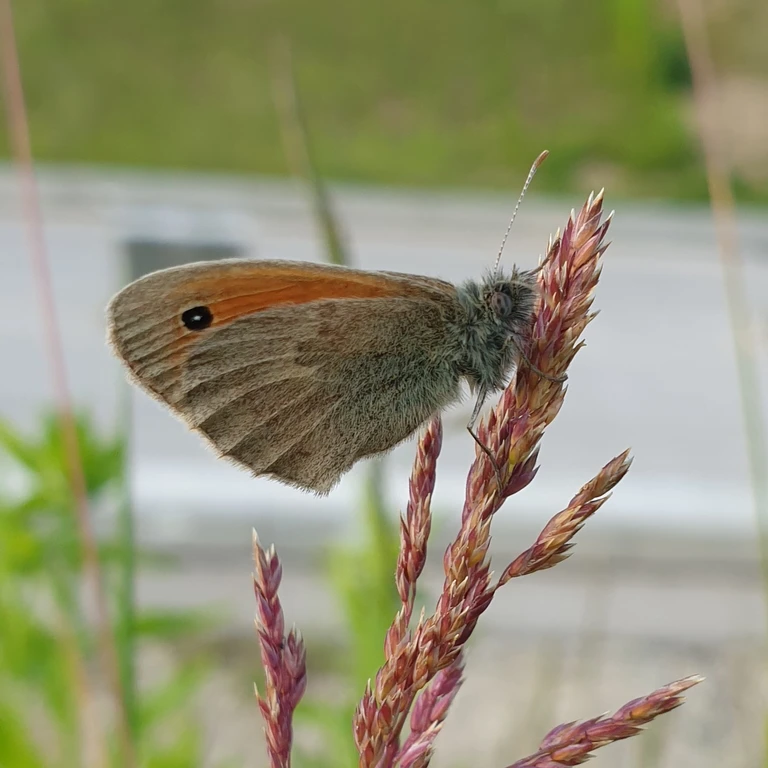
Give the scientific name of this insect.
Coenonympha pamphilus
